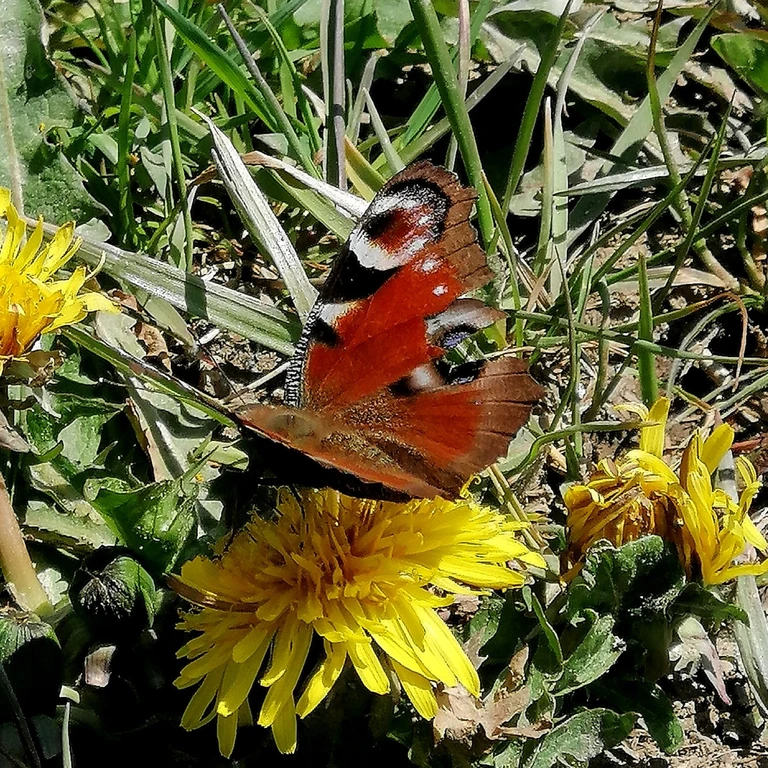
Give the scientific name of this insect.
Aglais io
